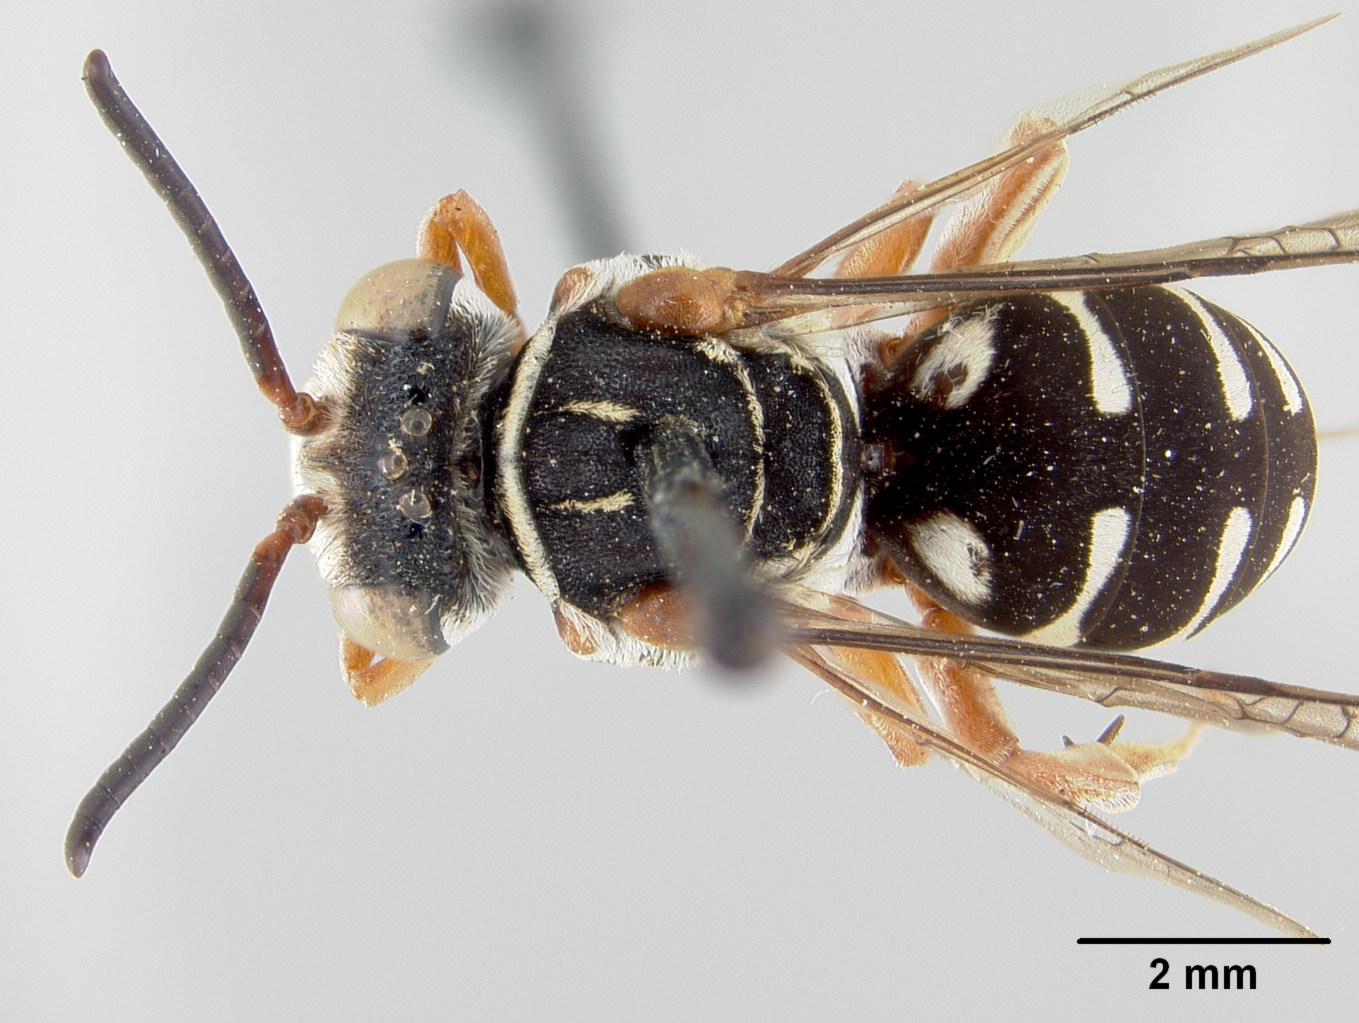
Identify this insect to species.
Epeolus rufotegularis
